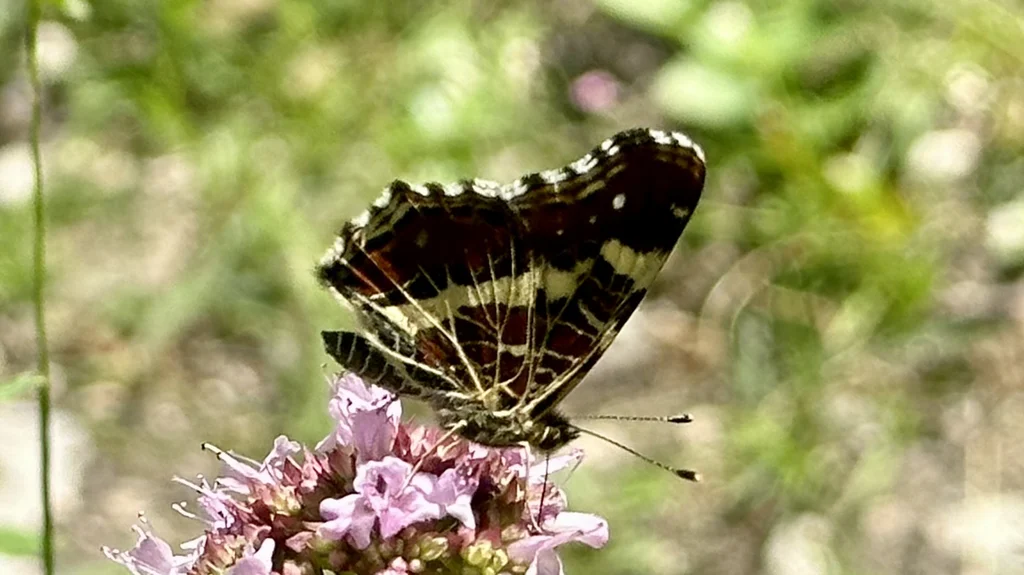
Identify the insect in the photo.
Araschnia levana
